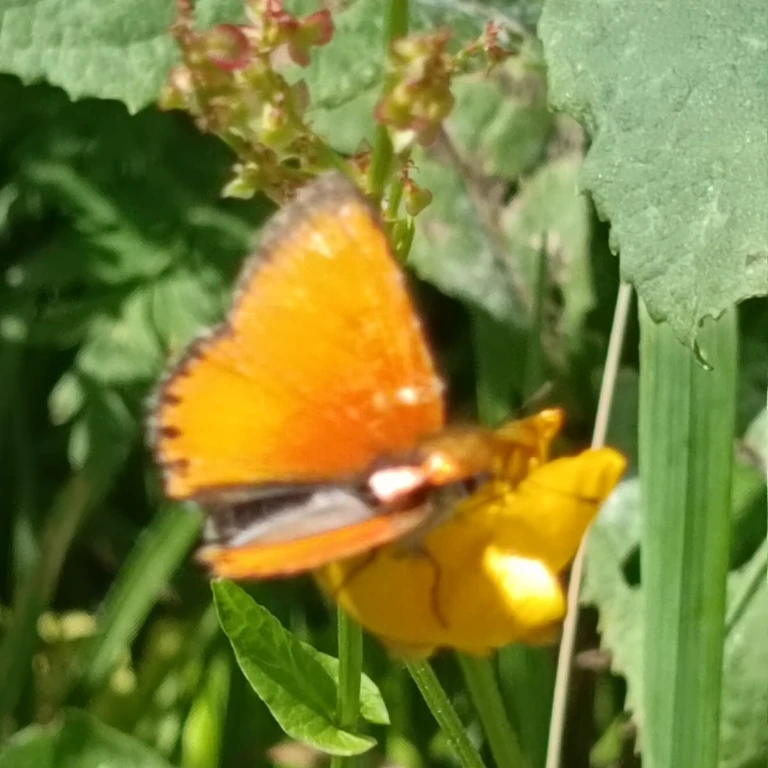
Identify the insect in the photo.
Lycaena virgaureae
